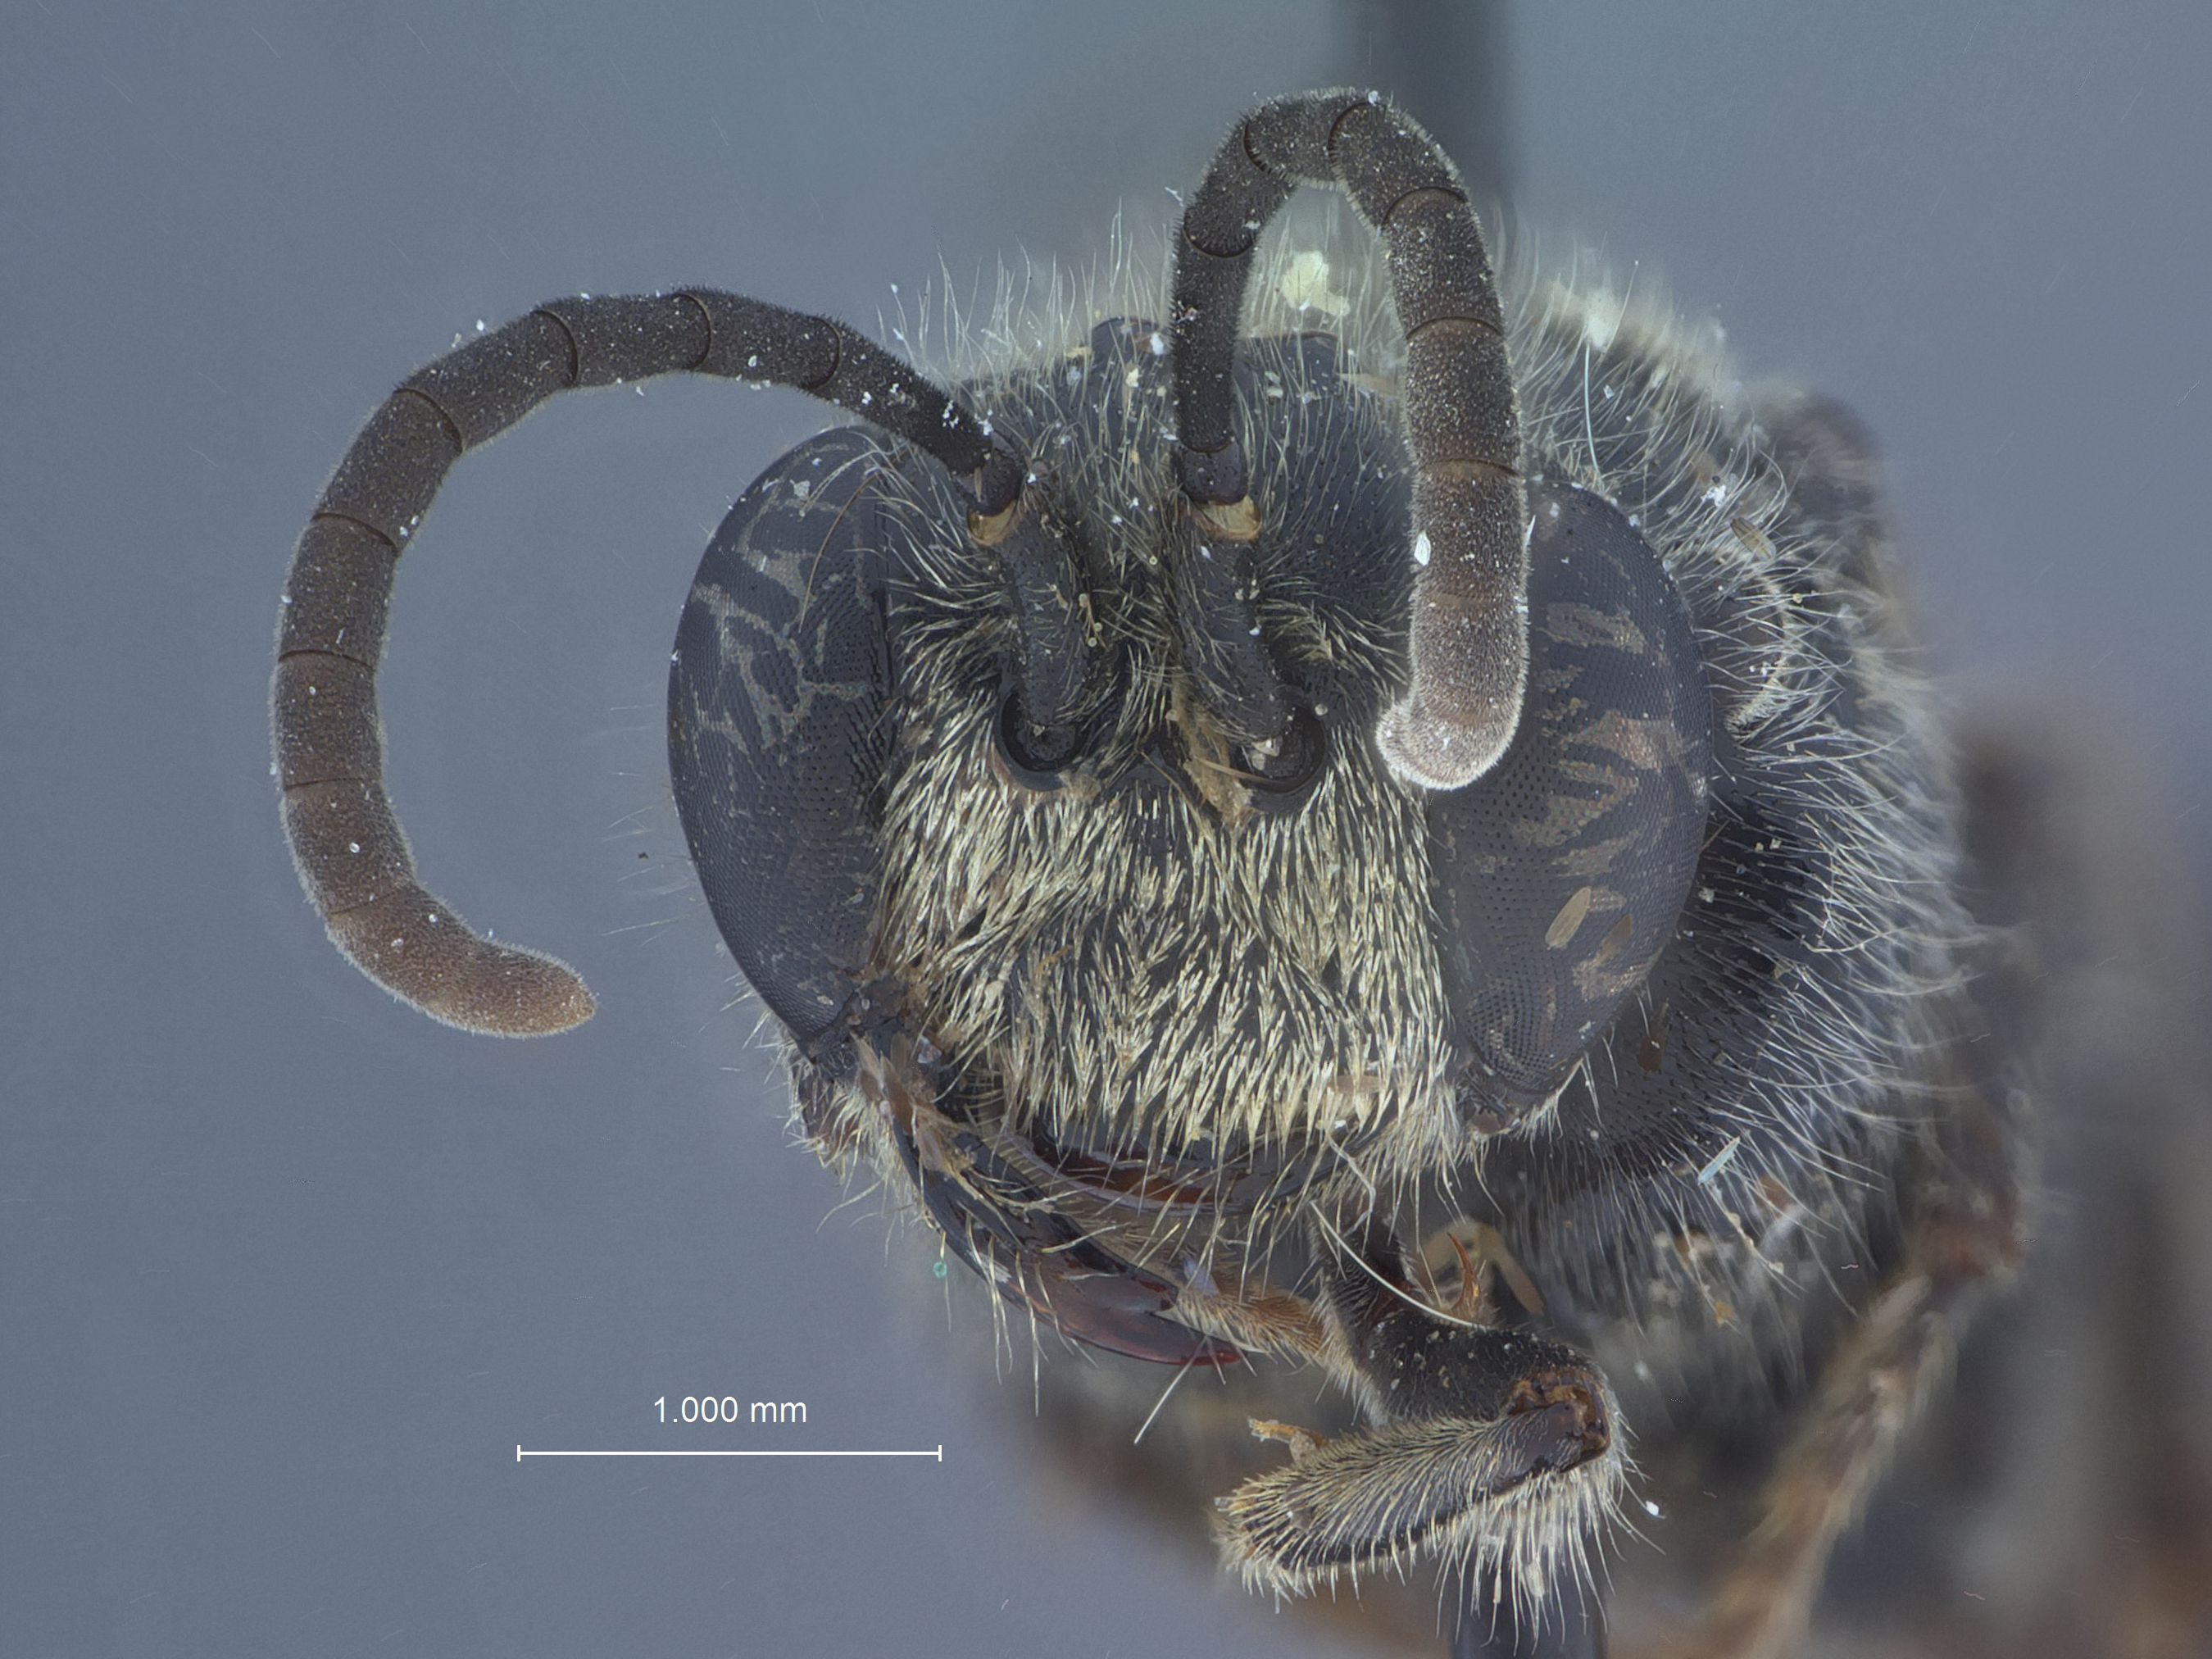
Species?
Psen affinis
